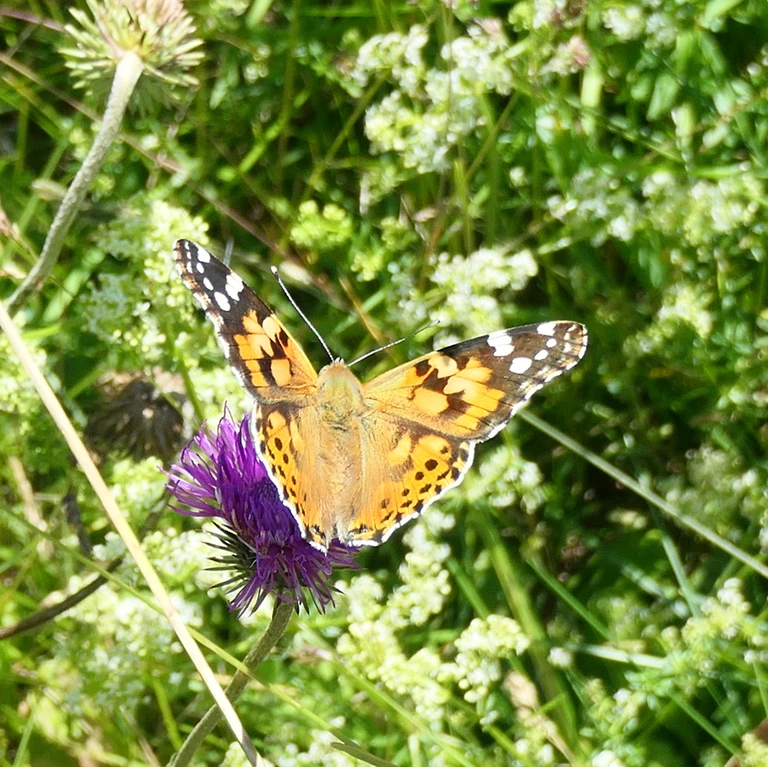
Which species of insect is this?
Vanessa cardui
